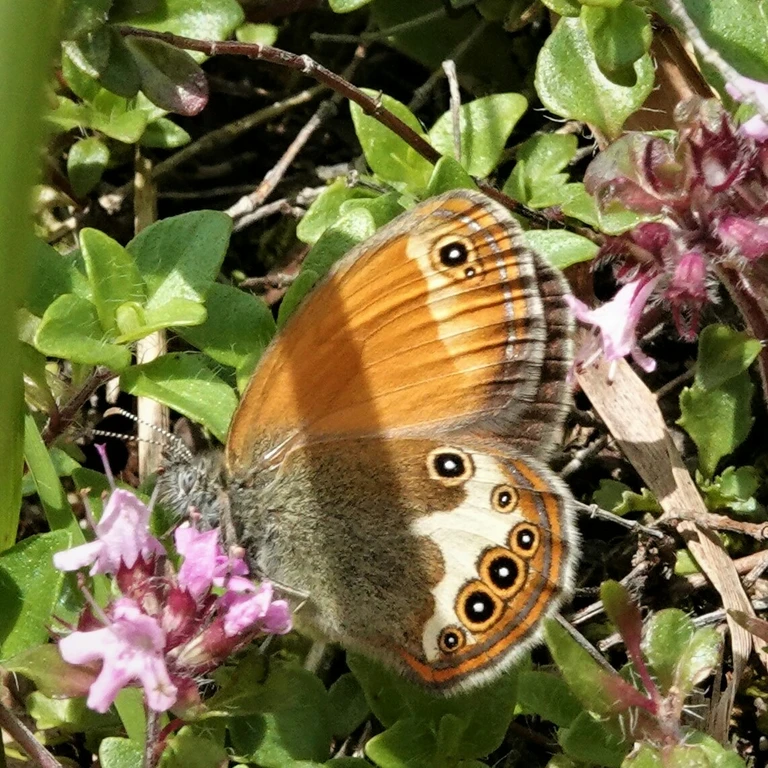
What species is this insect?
Coenonympha arcania
